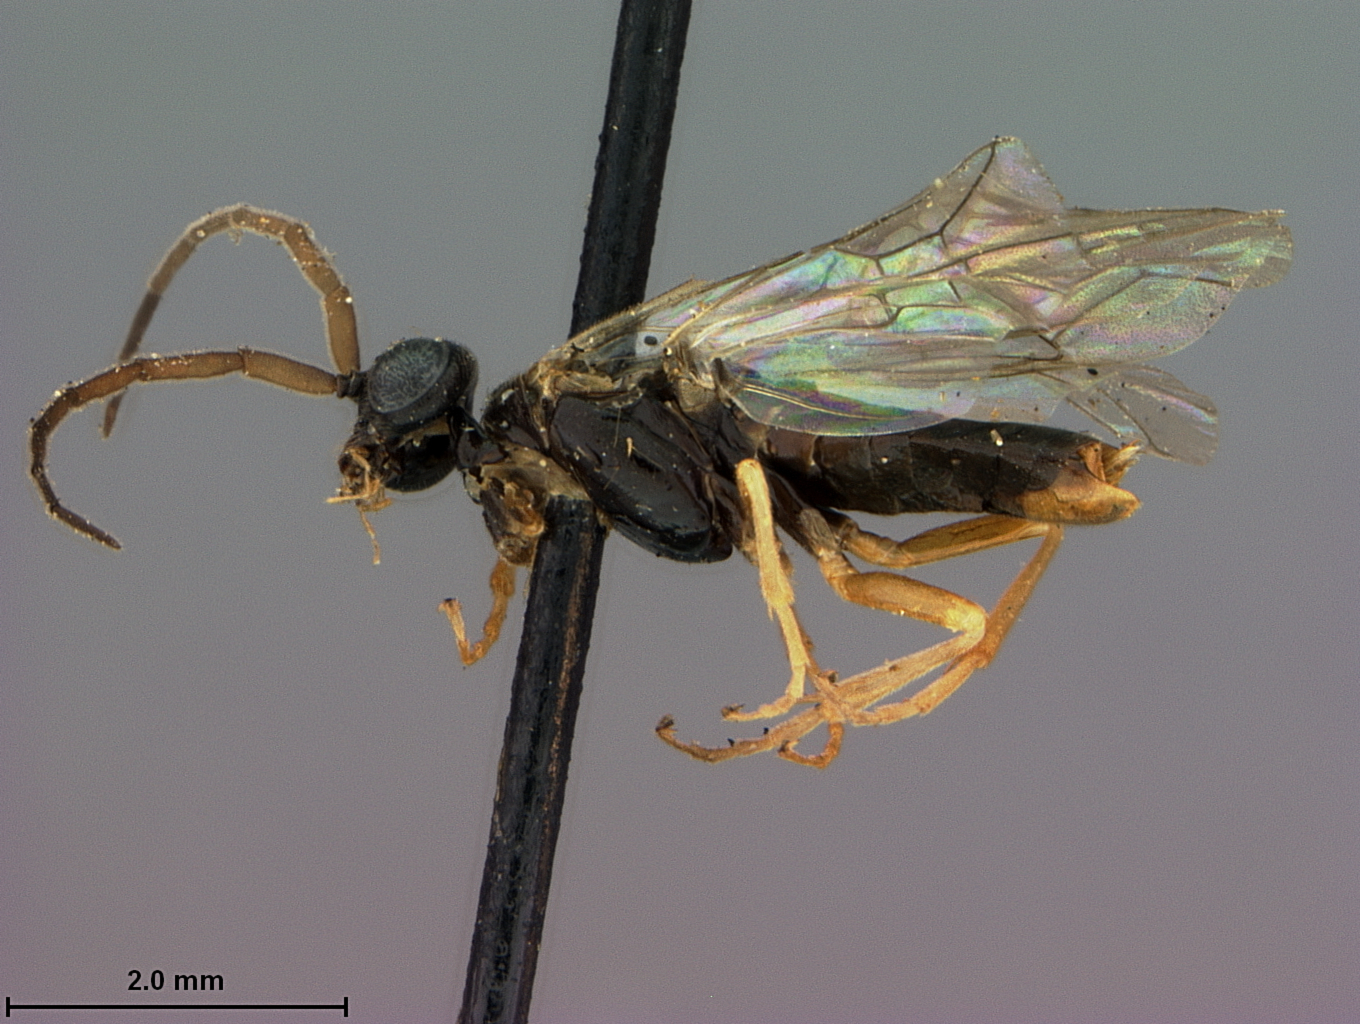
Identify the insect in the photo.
Platycampus itascus
